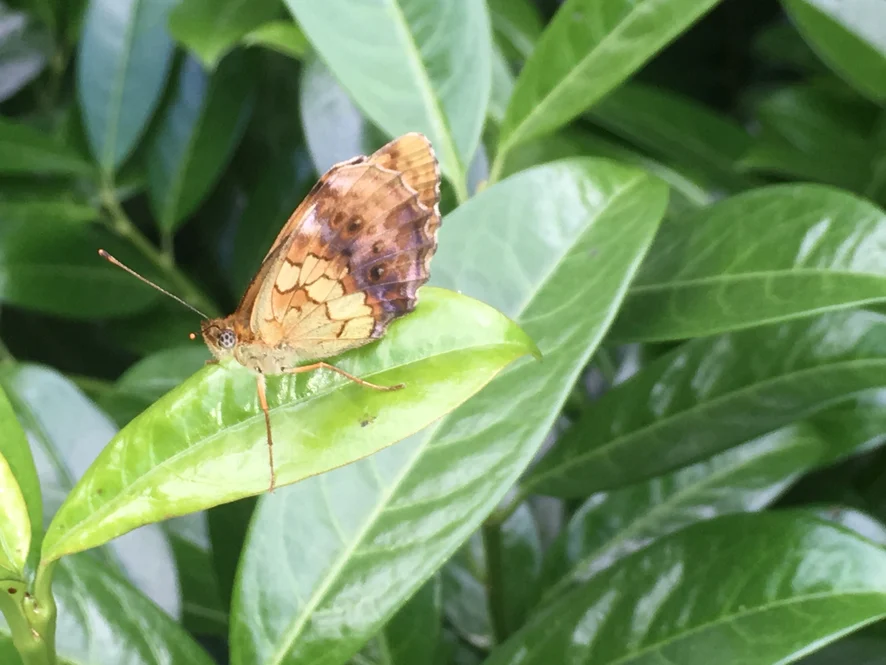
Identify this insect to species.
Brenthis daphne
